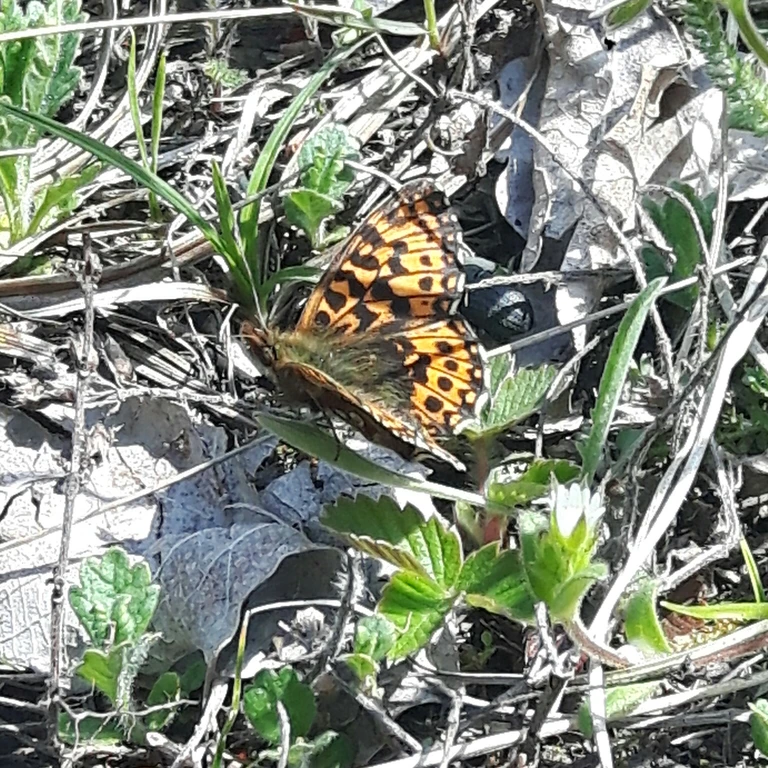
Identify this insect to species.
Boloria dia
